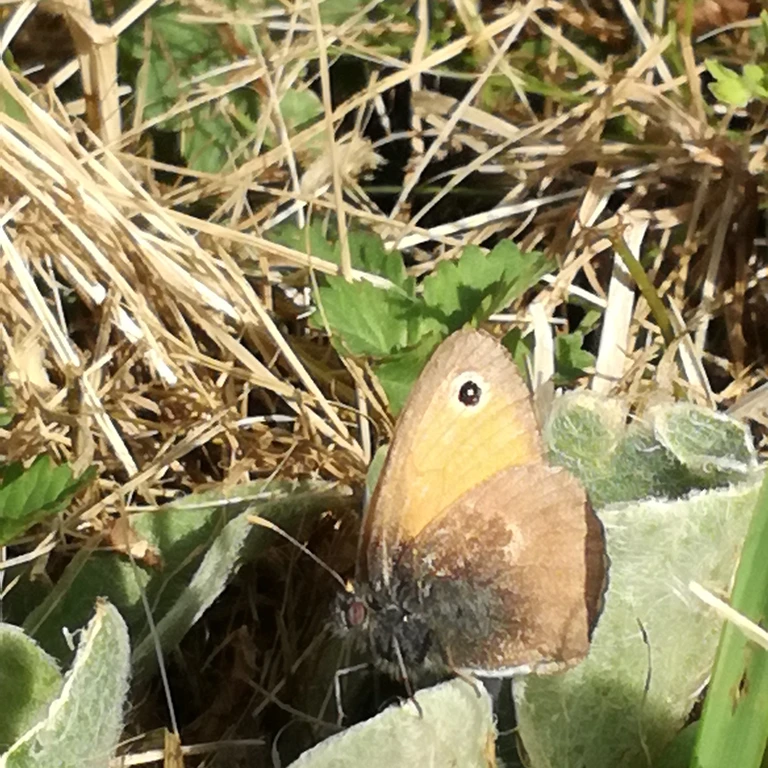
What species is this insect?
Coenonympha pamphilus
